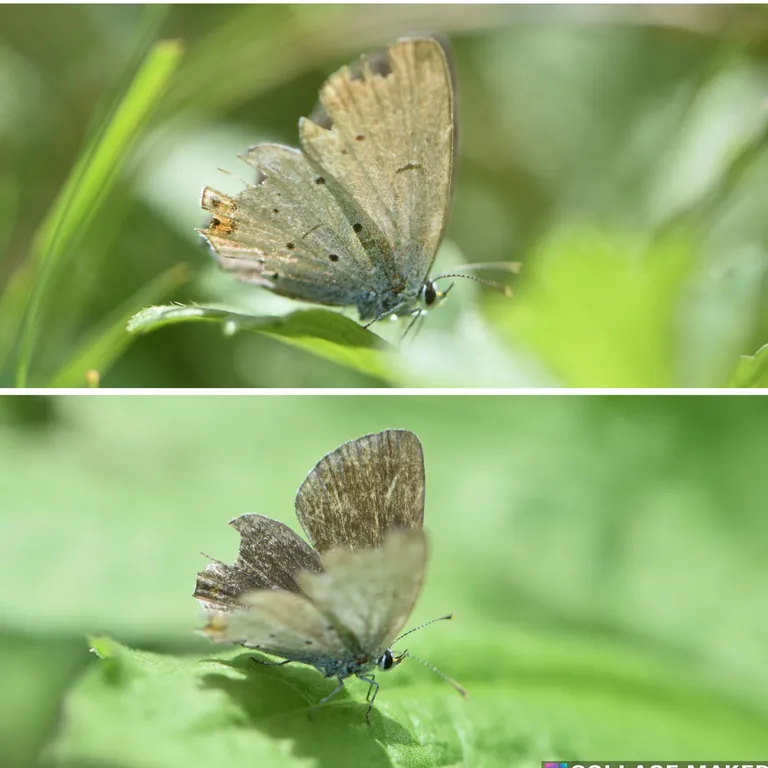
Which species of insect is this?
Cupido argiades (also Elkalyce argiades)
